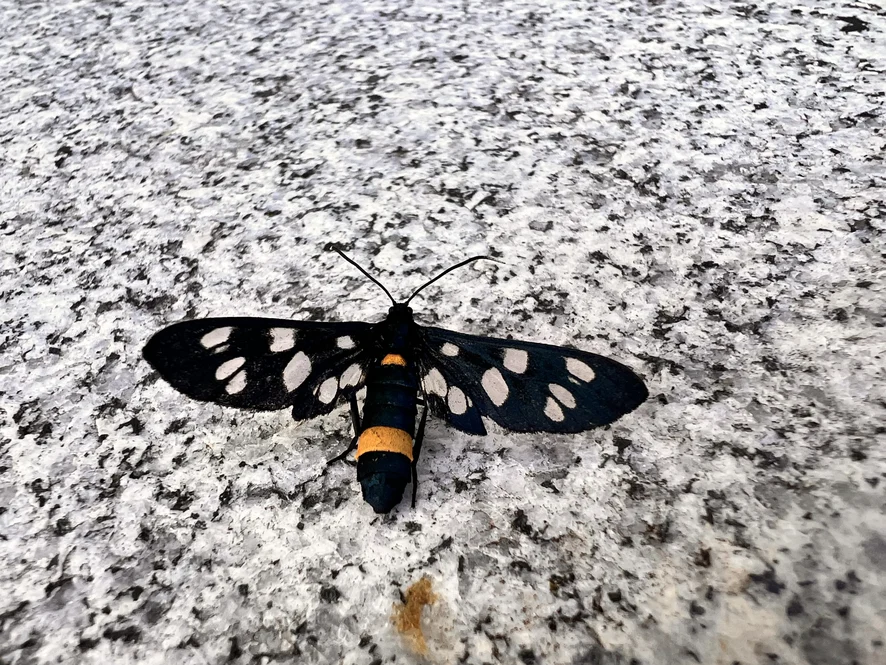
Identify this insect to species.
Amata phegea
